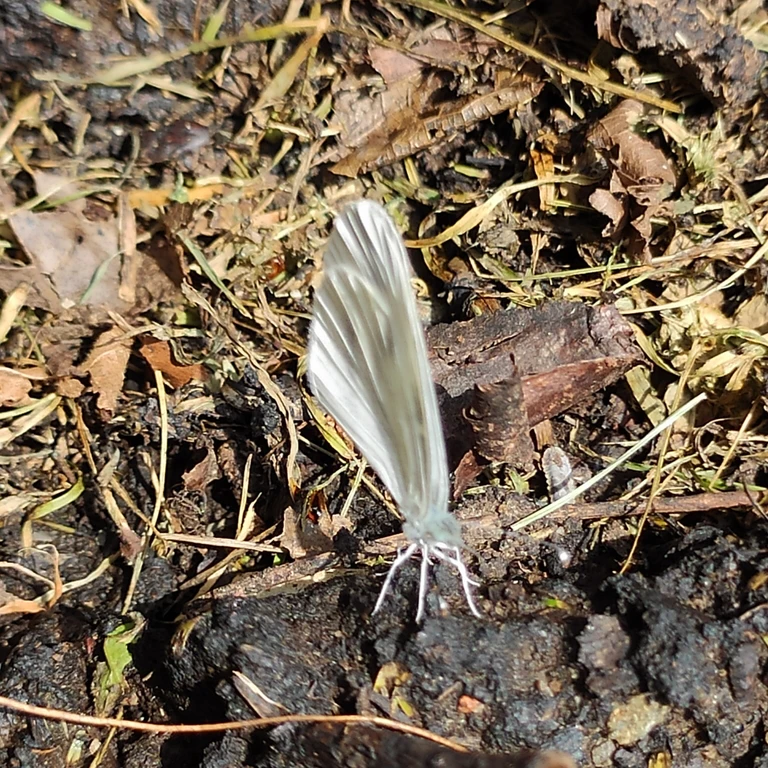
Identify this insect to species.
Leptidea sinapis/juvernica
